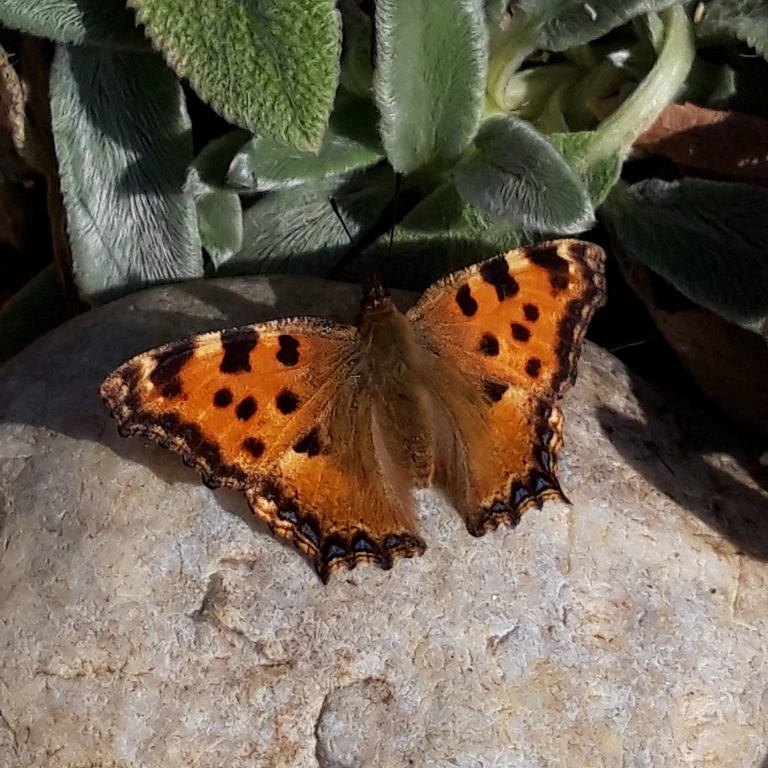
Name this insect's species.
Nymphalis polychloros
